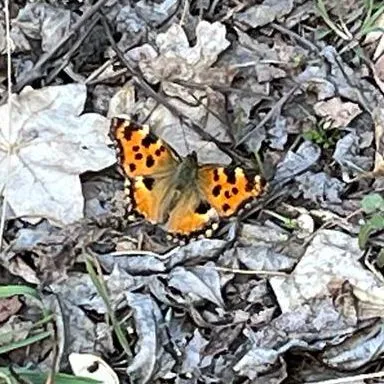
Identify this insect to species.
Nymphalis polychloros
